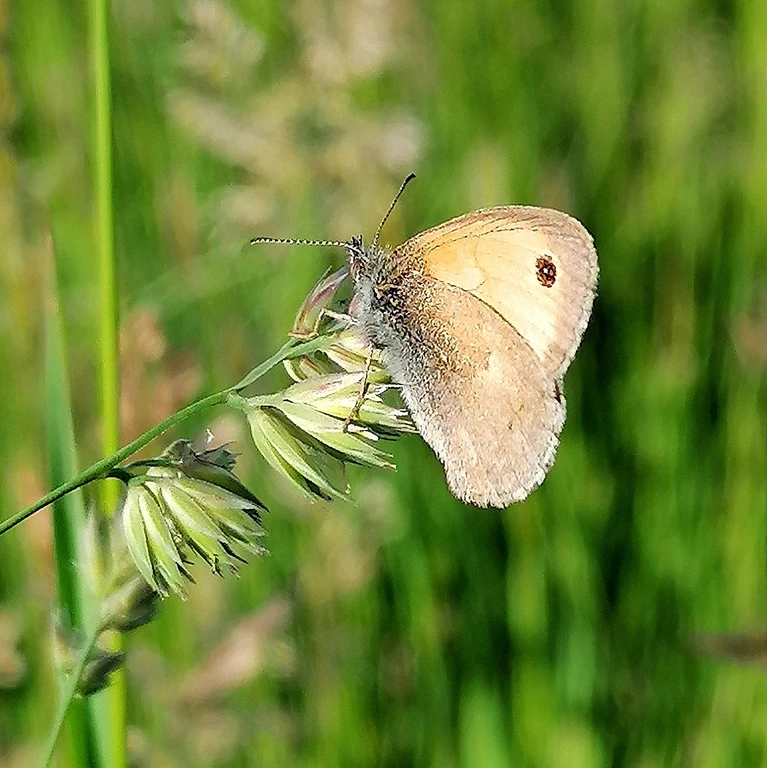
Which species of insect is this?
Coenonympha pamphilus
